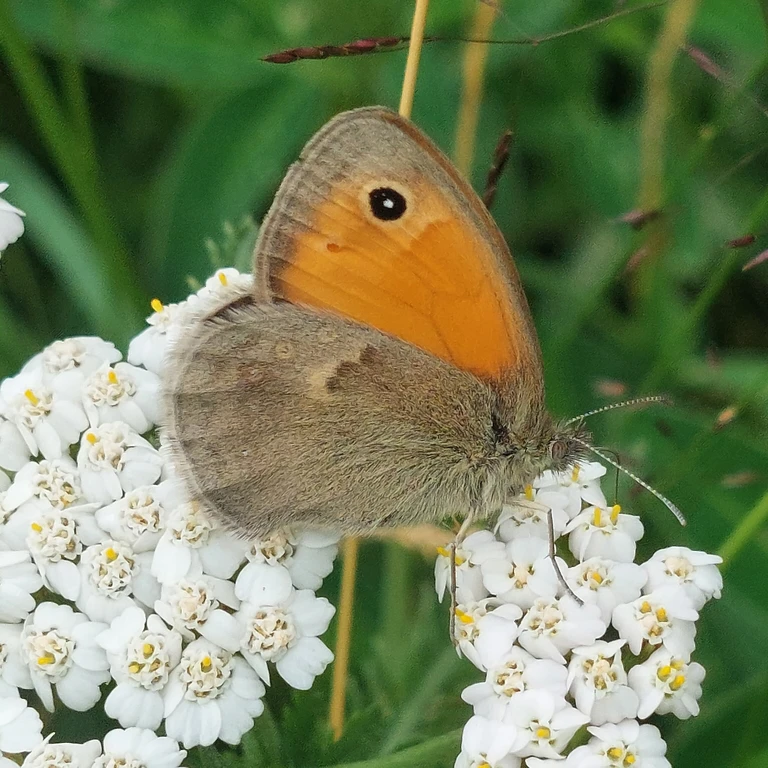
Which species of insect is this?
Coenonympha pamphilus
